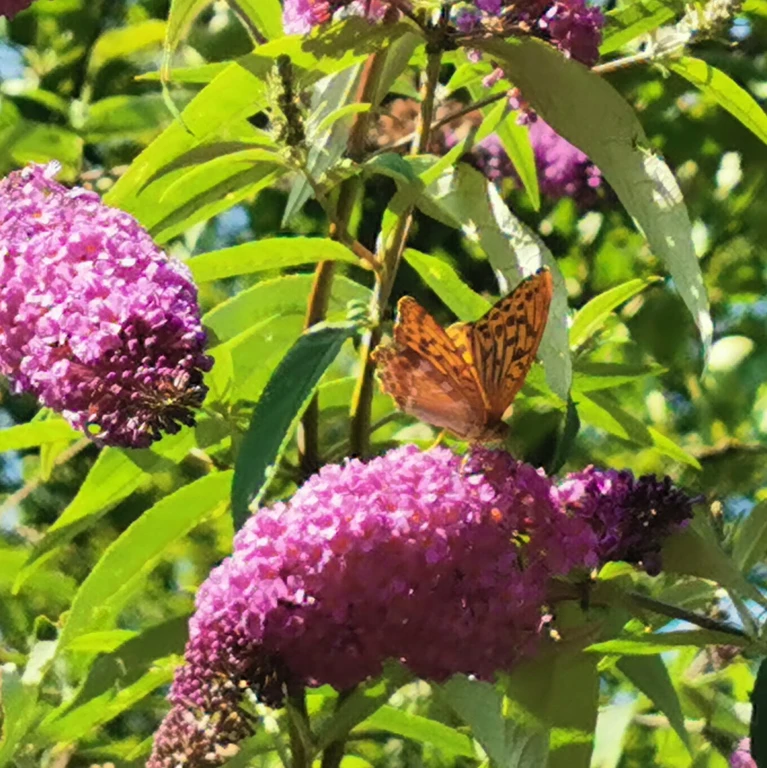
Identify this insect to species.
Argynnis paphia
